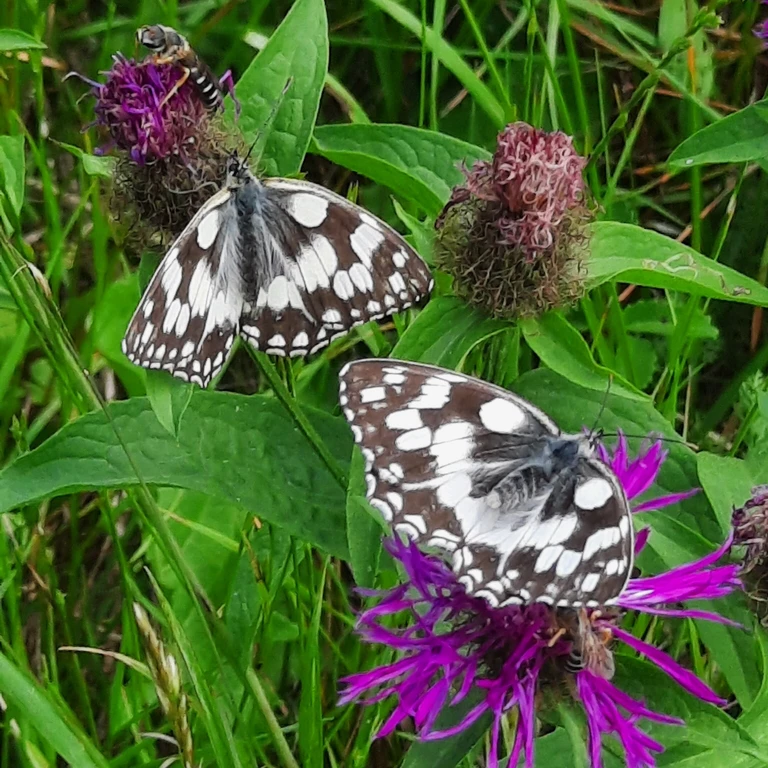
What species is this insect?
Melanargia galathea
